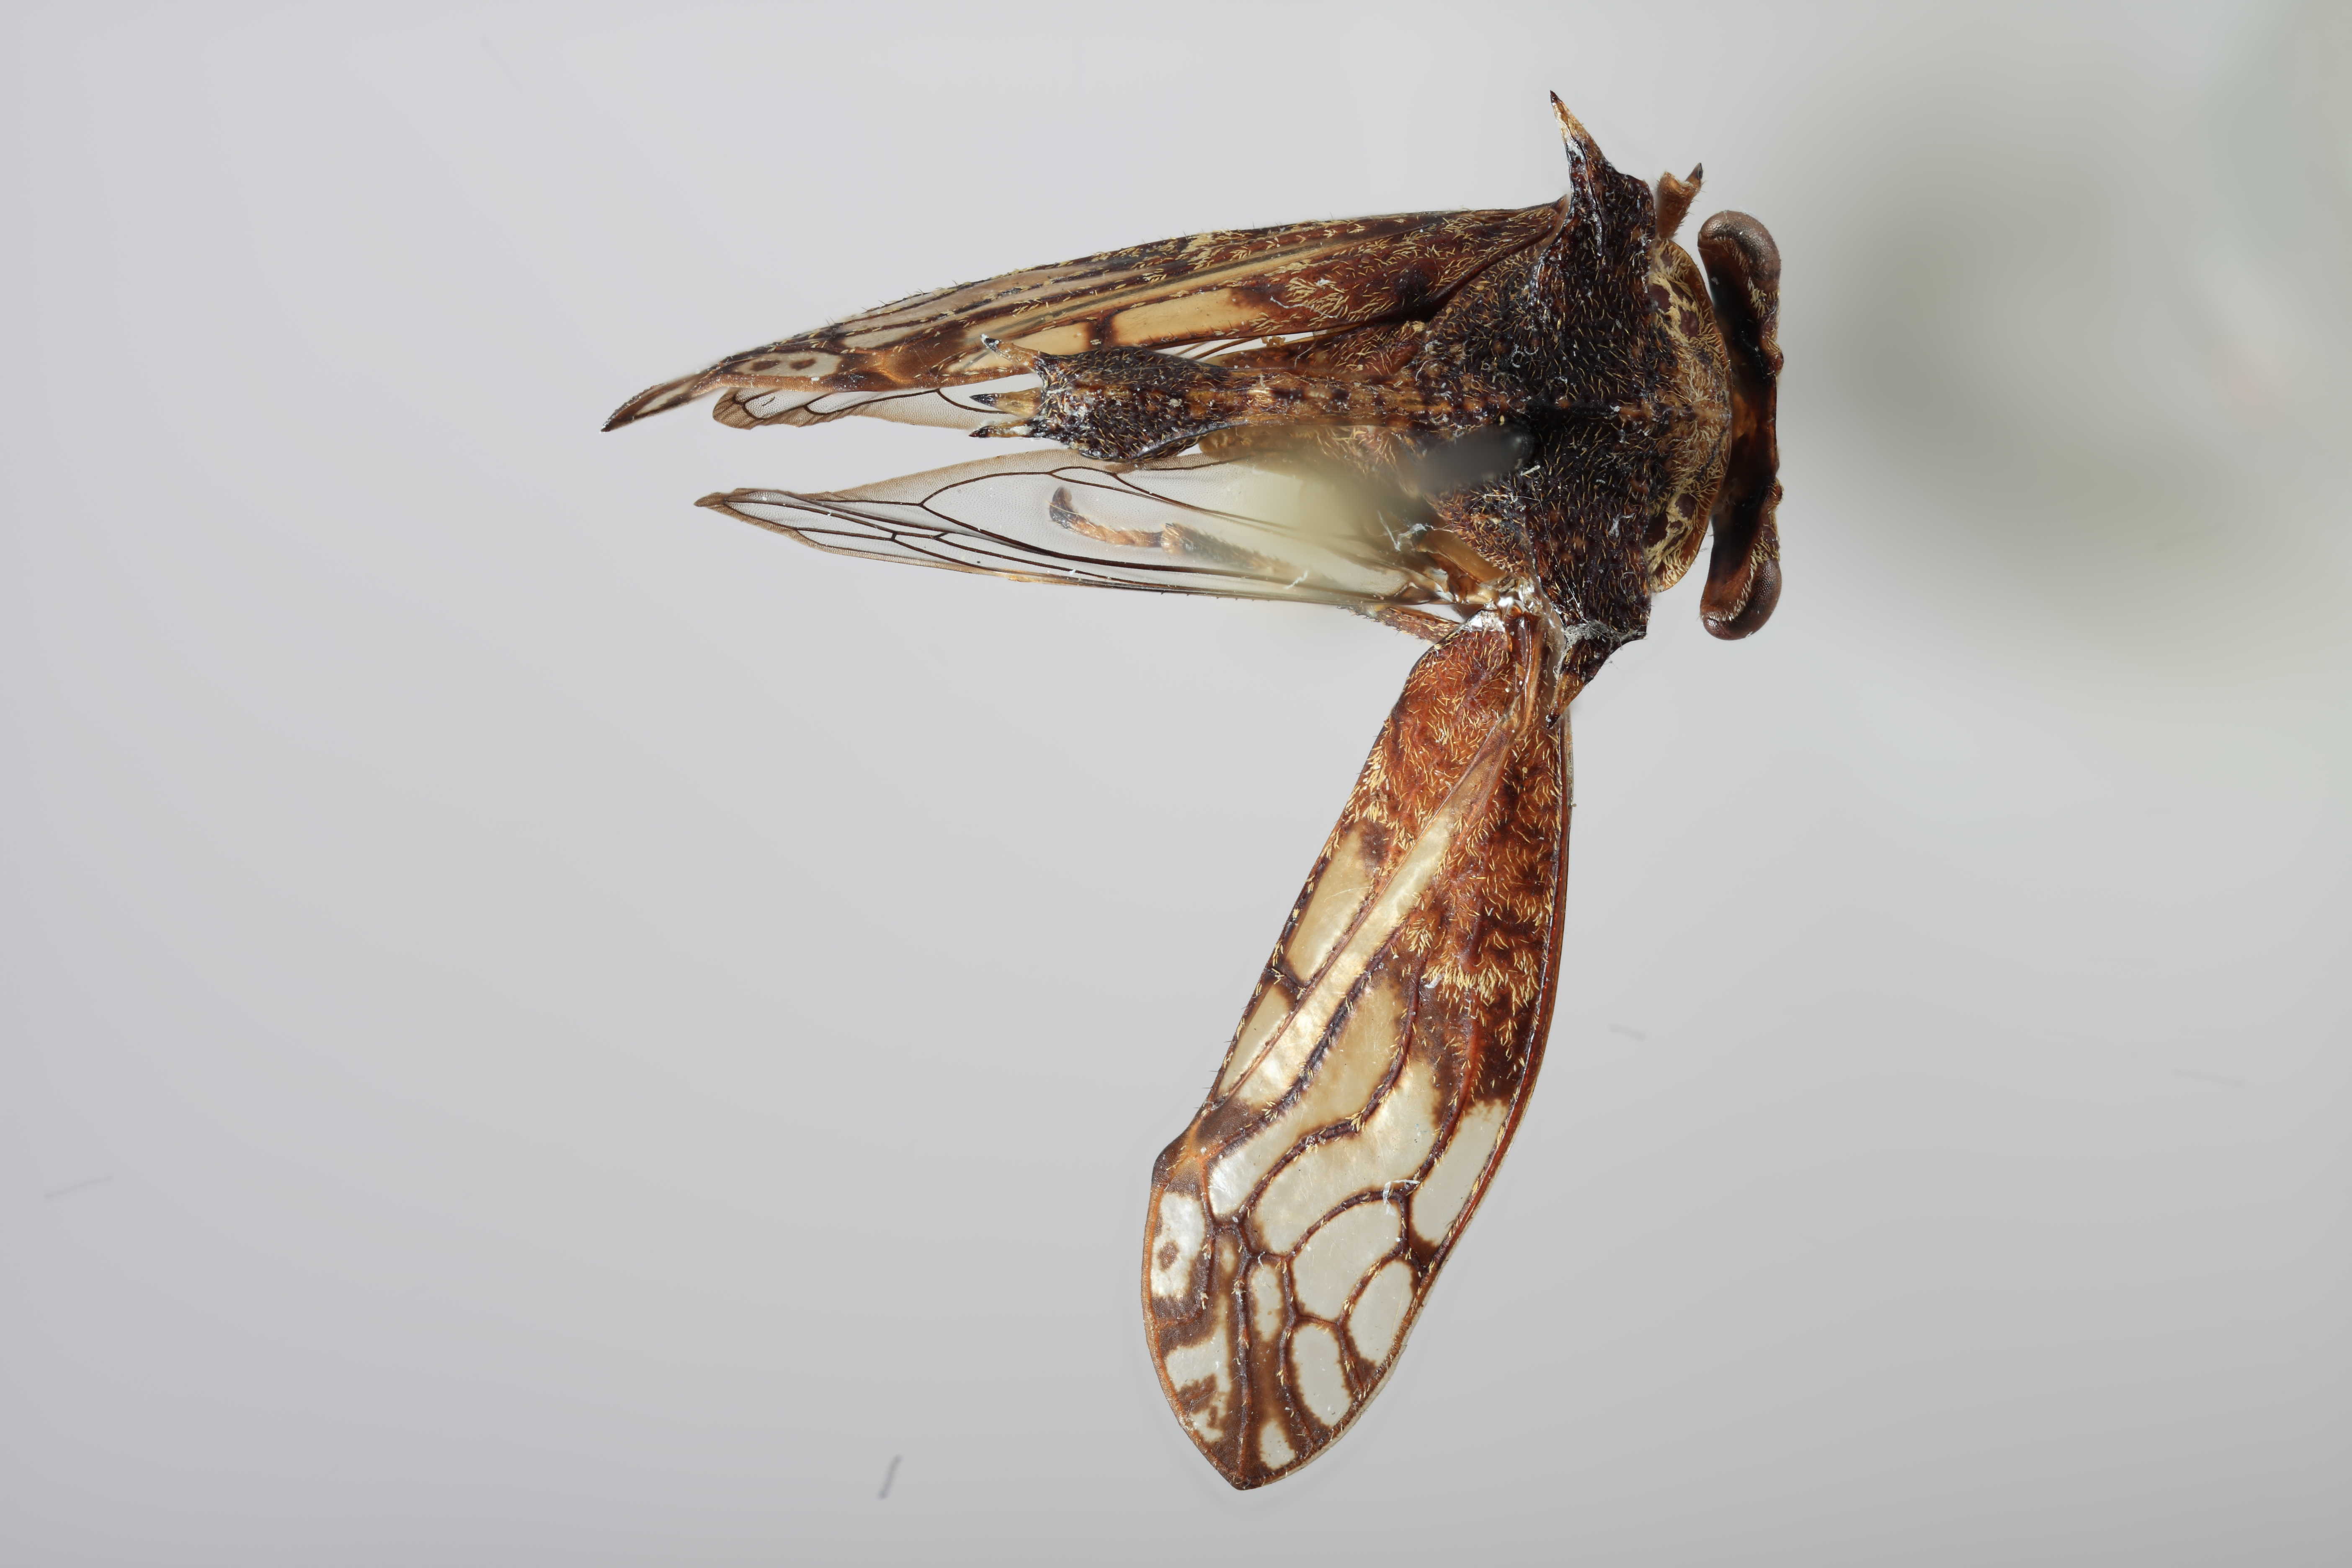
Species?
Smerdalea circumflexa
